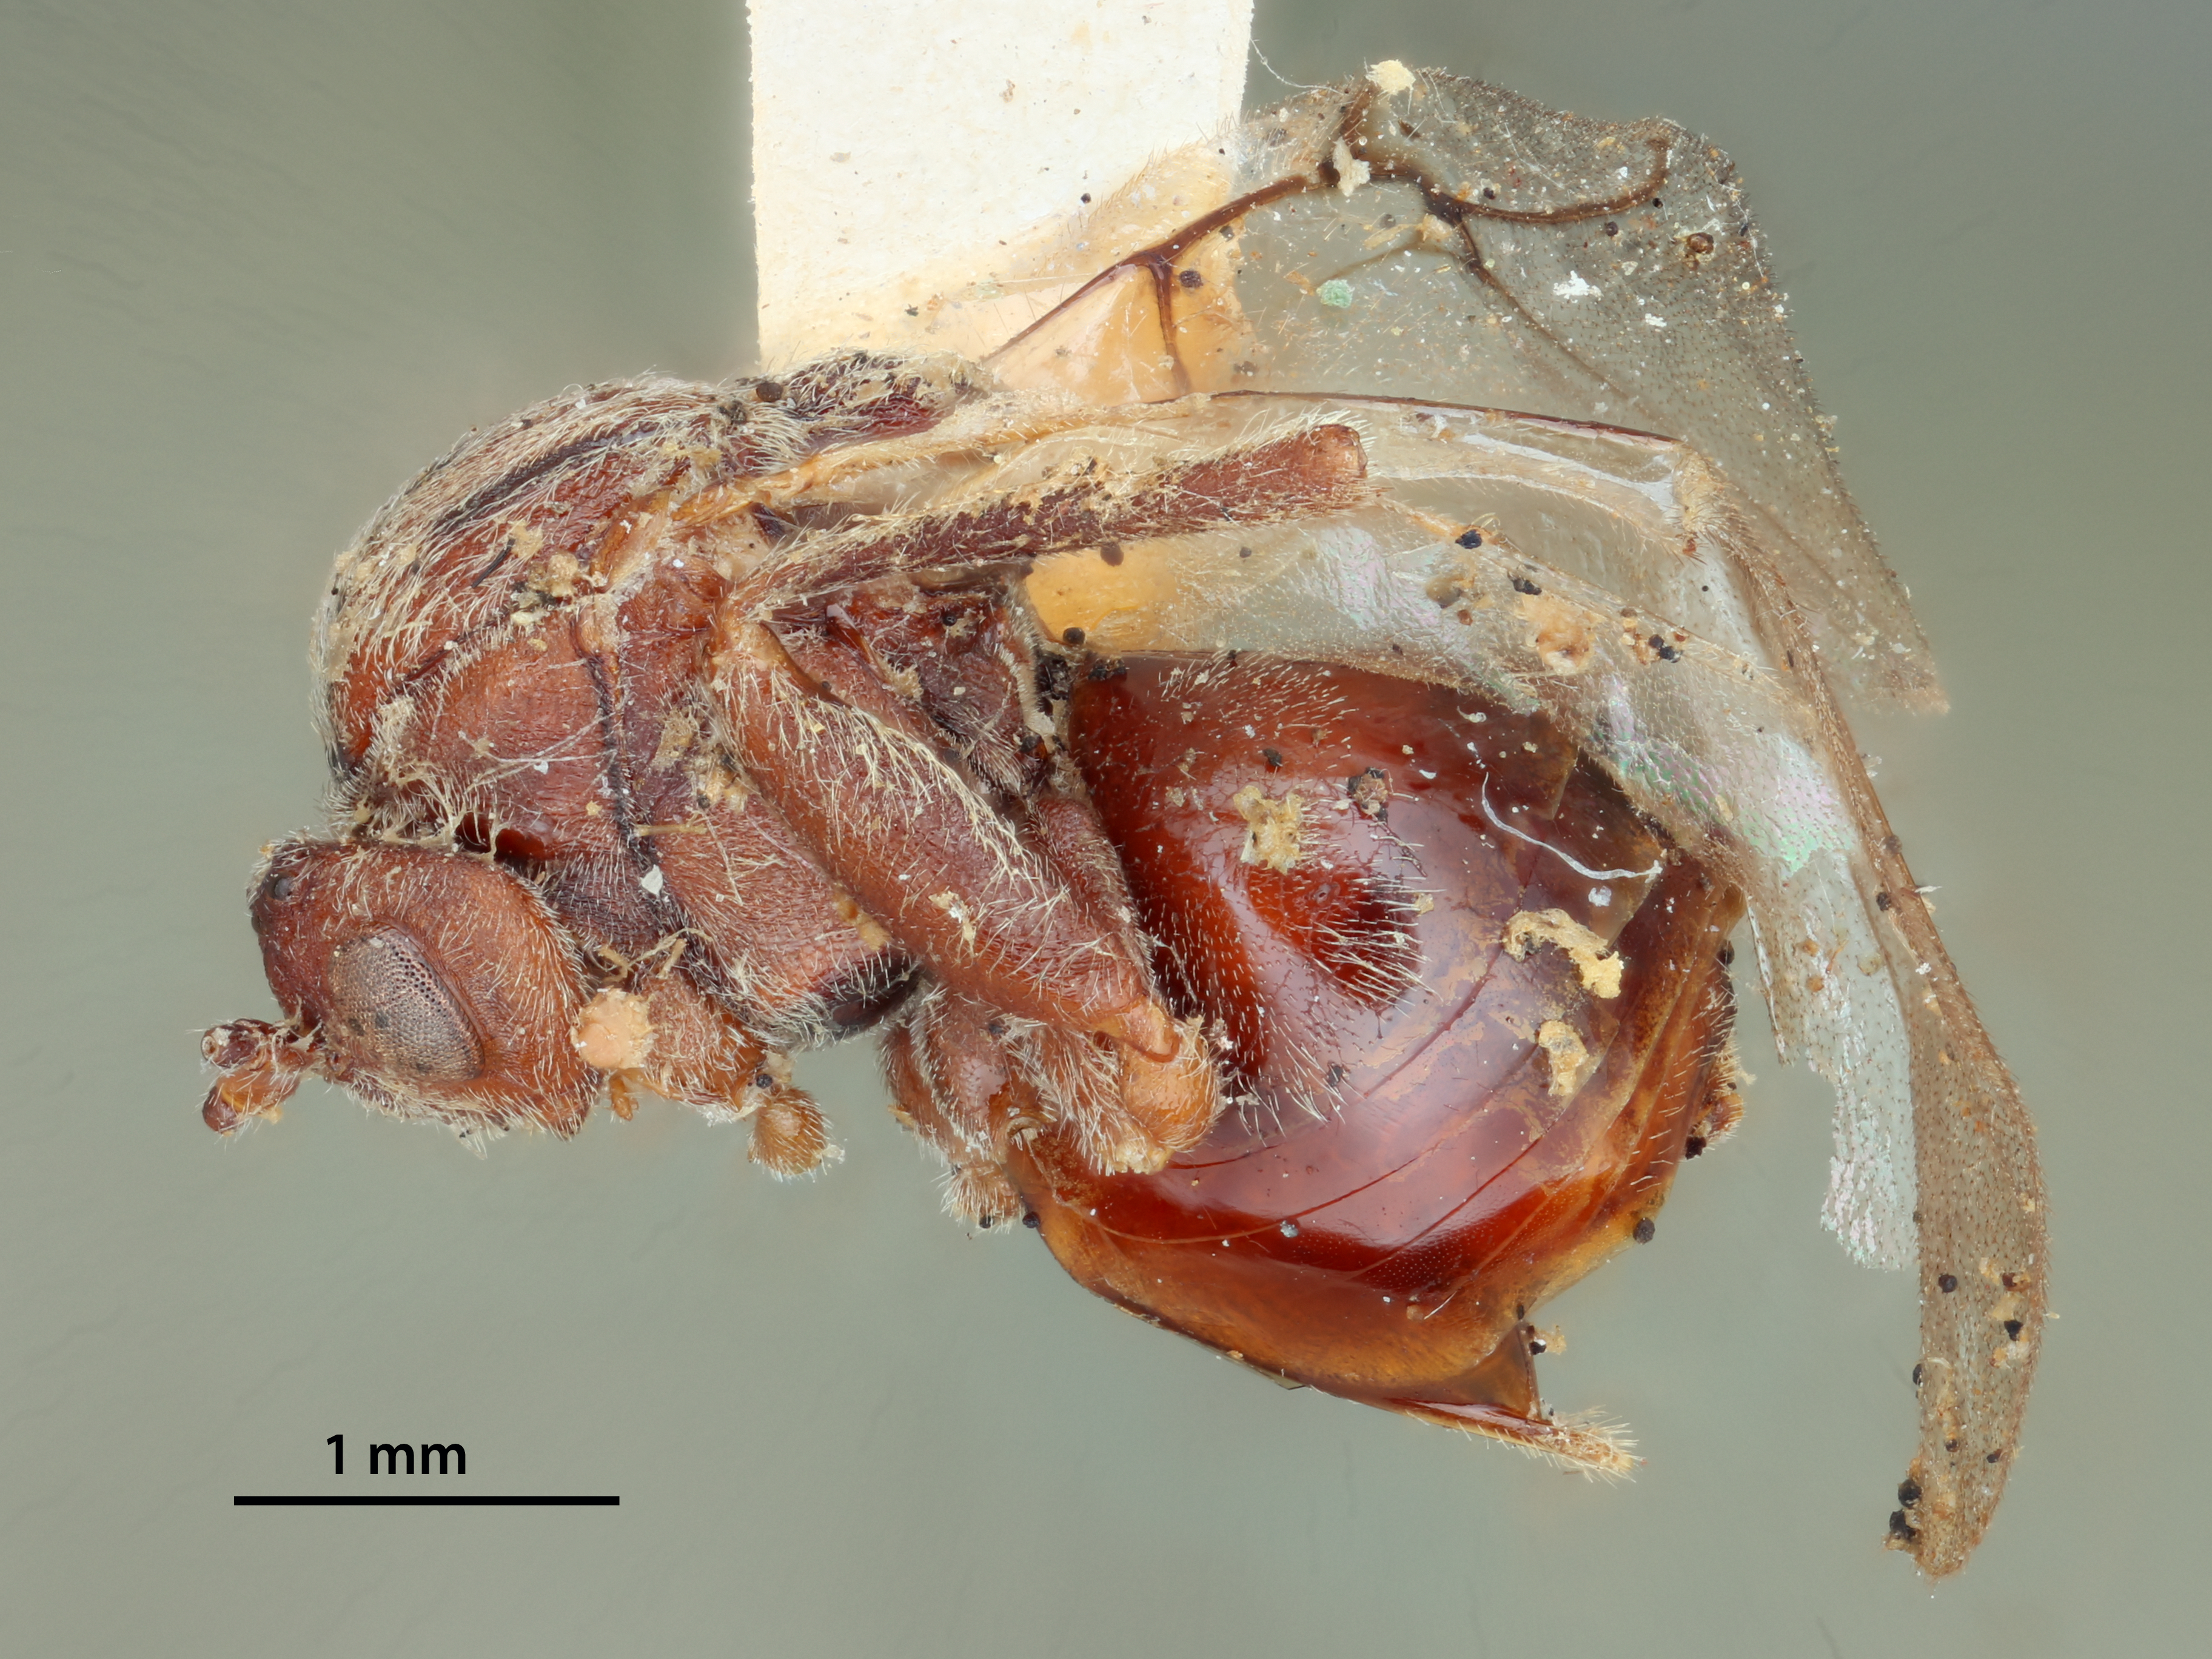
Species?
Cynips quercus
